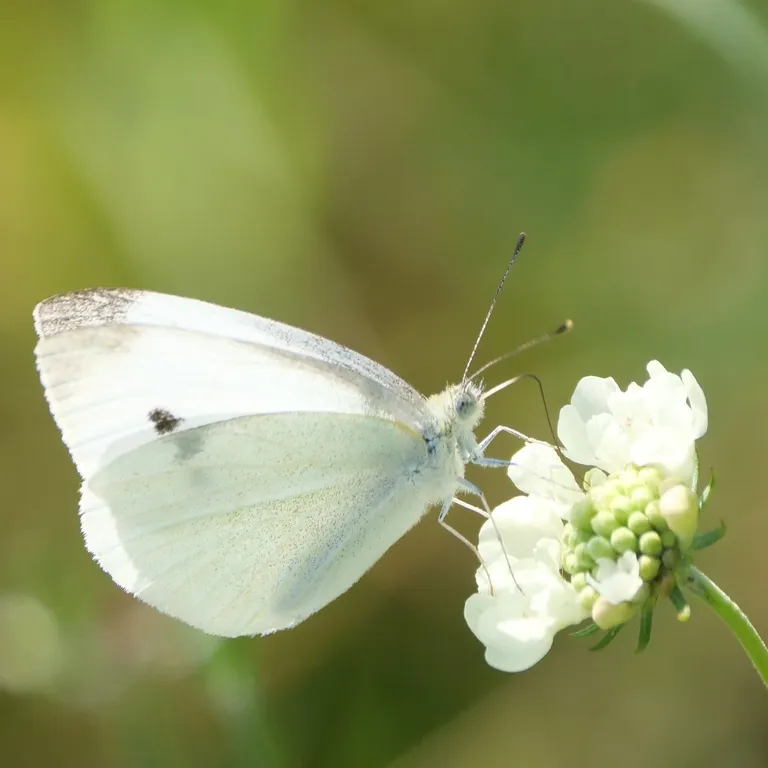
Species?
Pieris rapae
